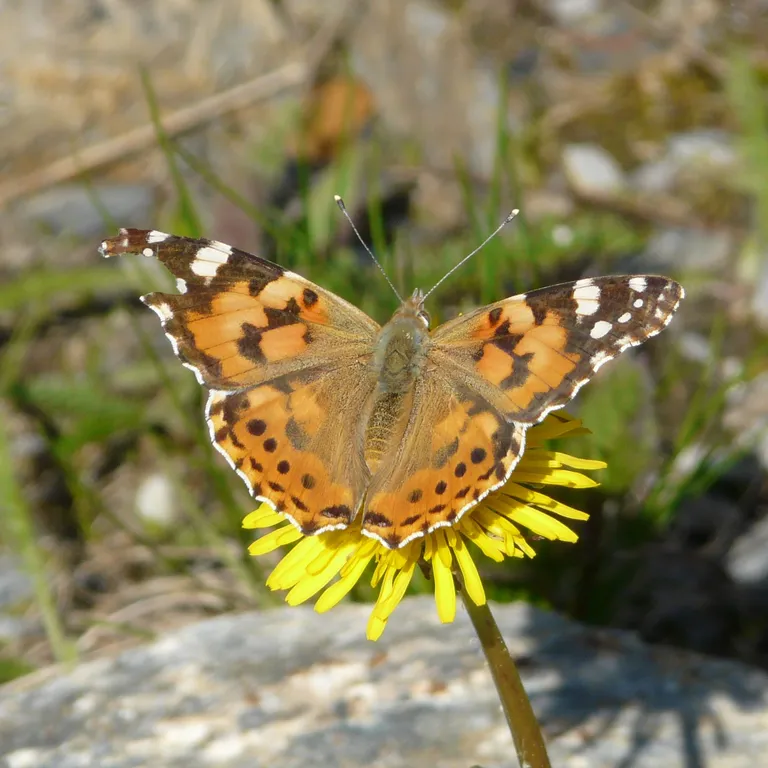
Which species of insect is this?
Vanessa cardui
